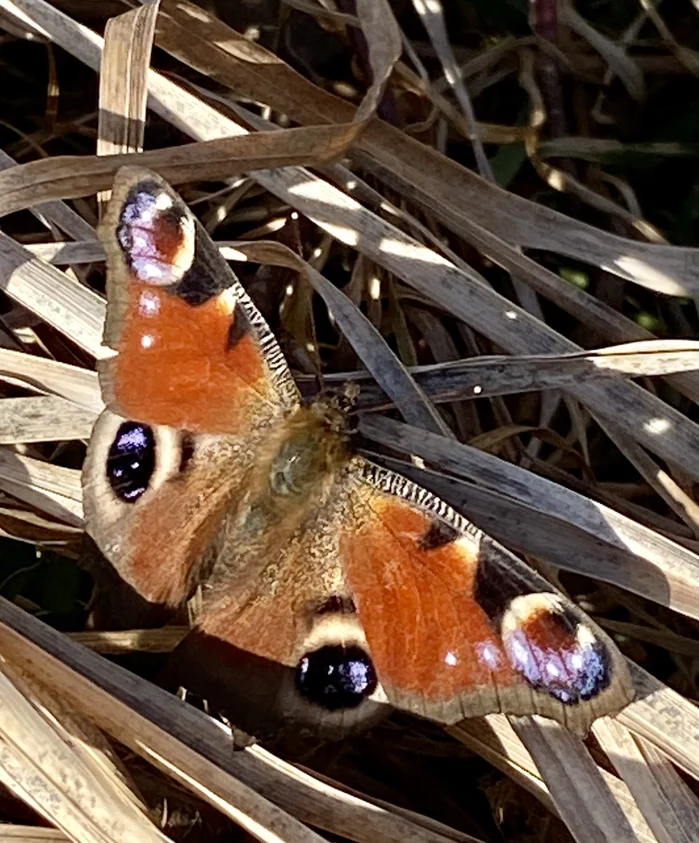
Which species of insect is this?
Aglais io
